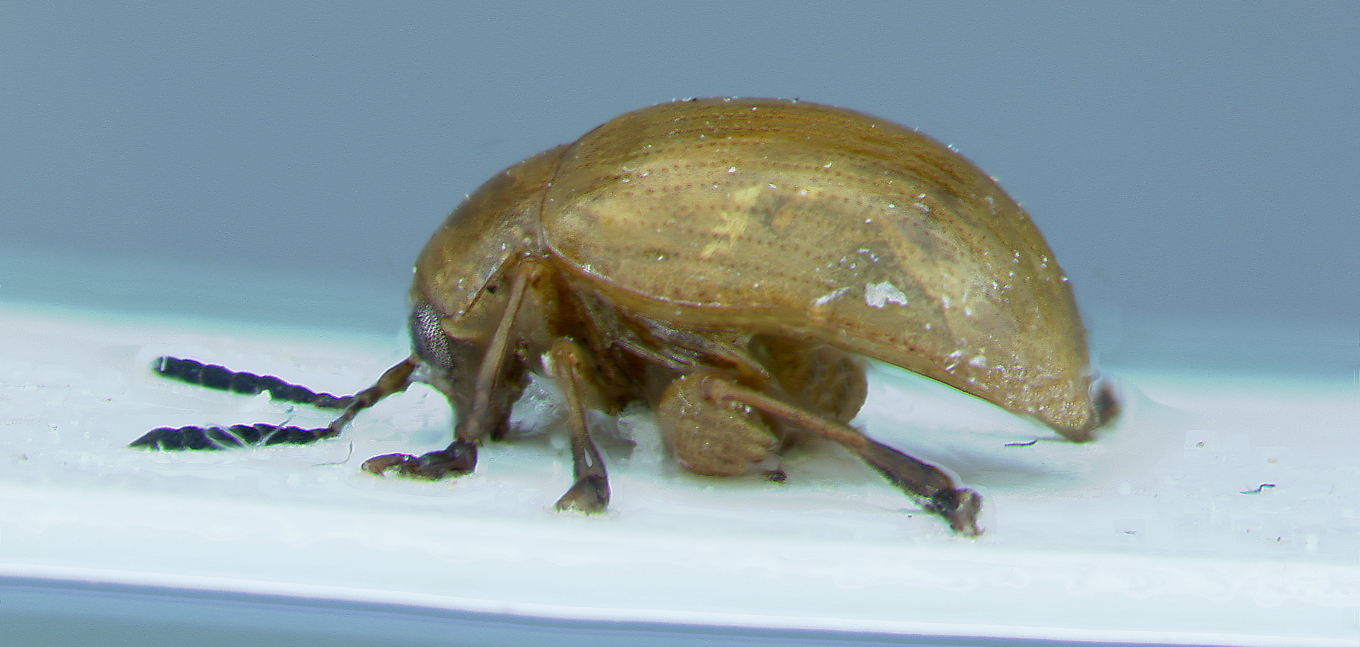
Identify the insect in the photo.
Phaelota mauliki
